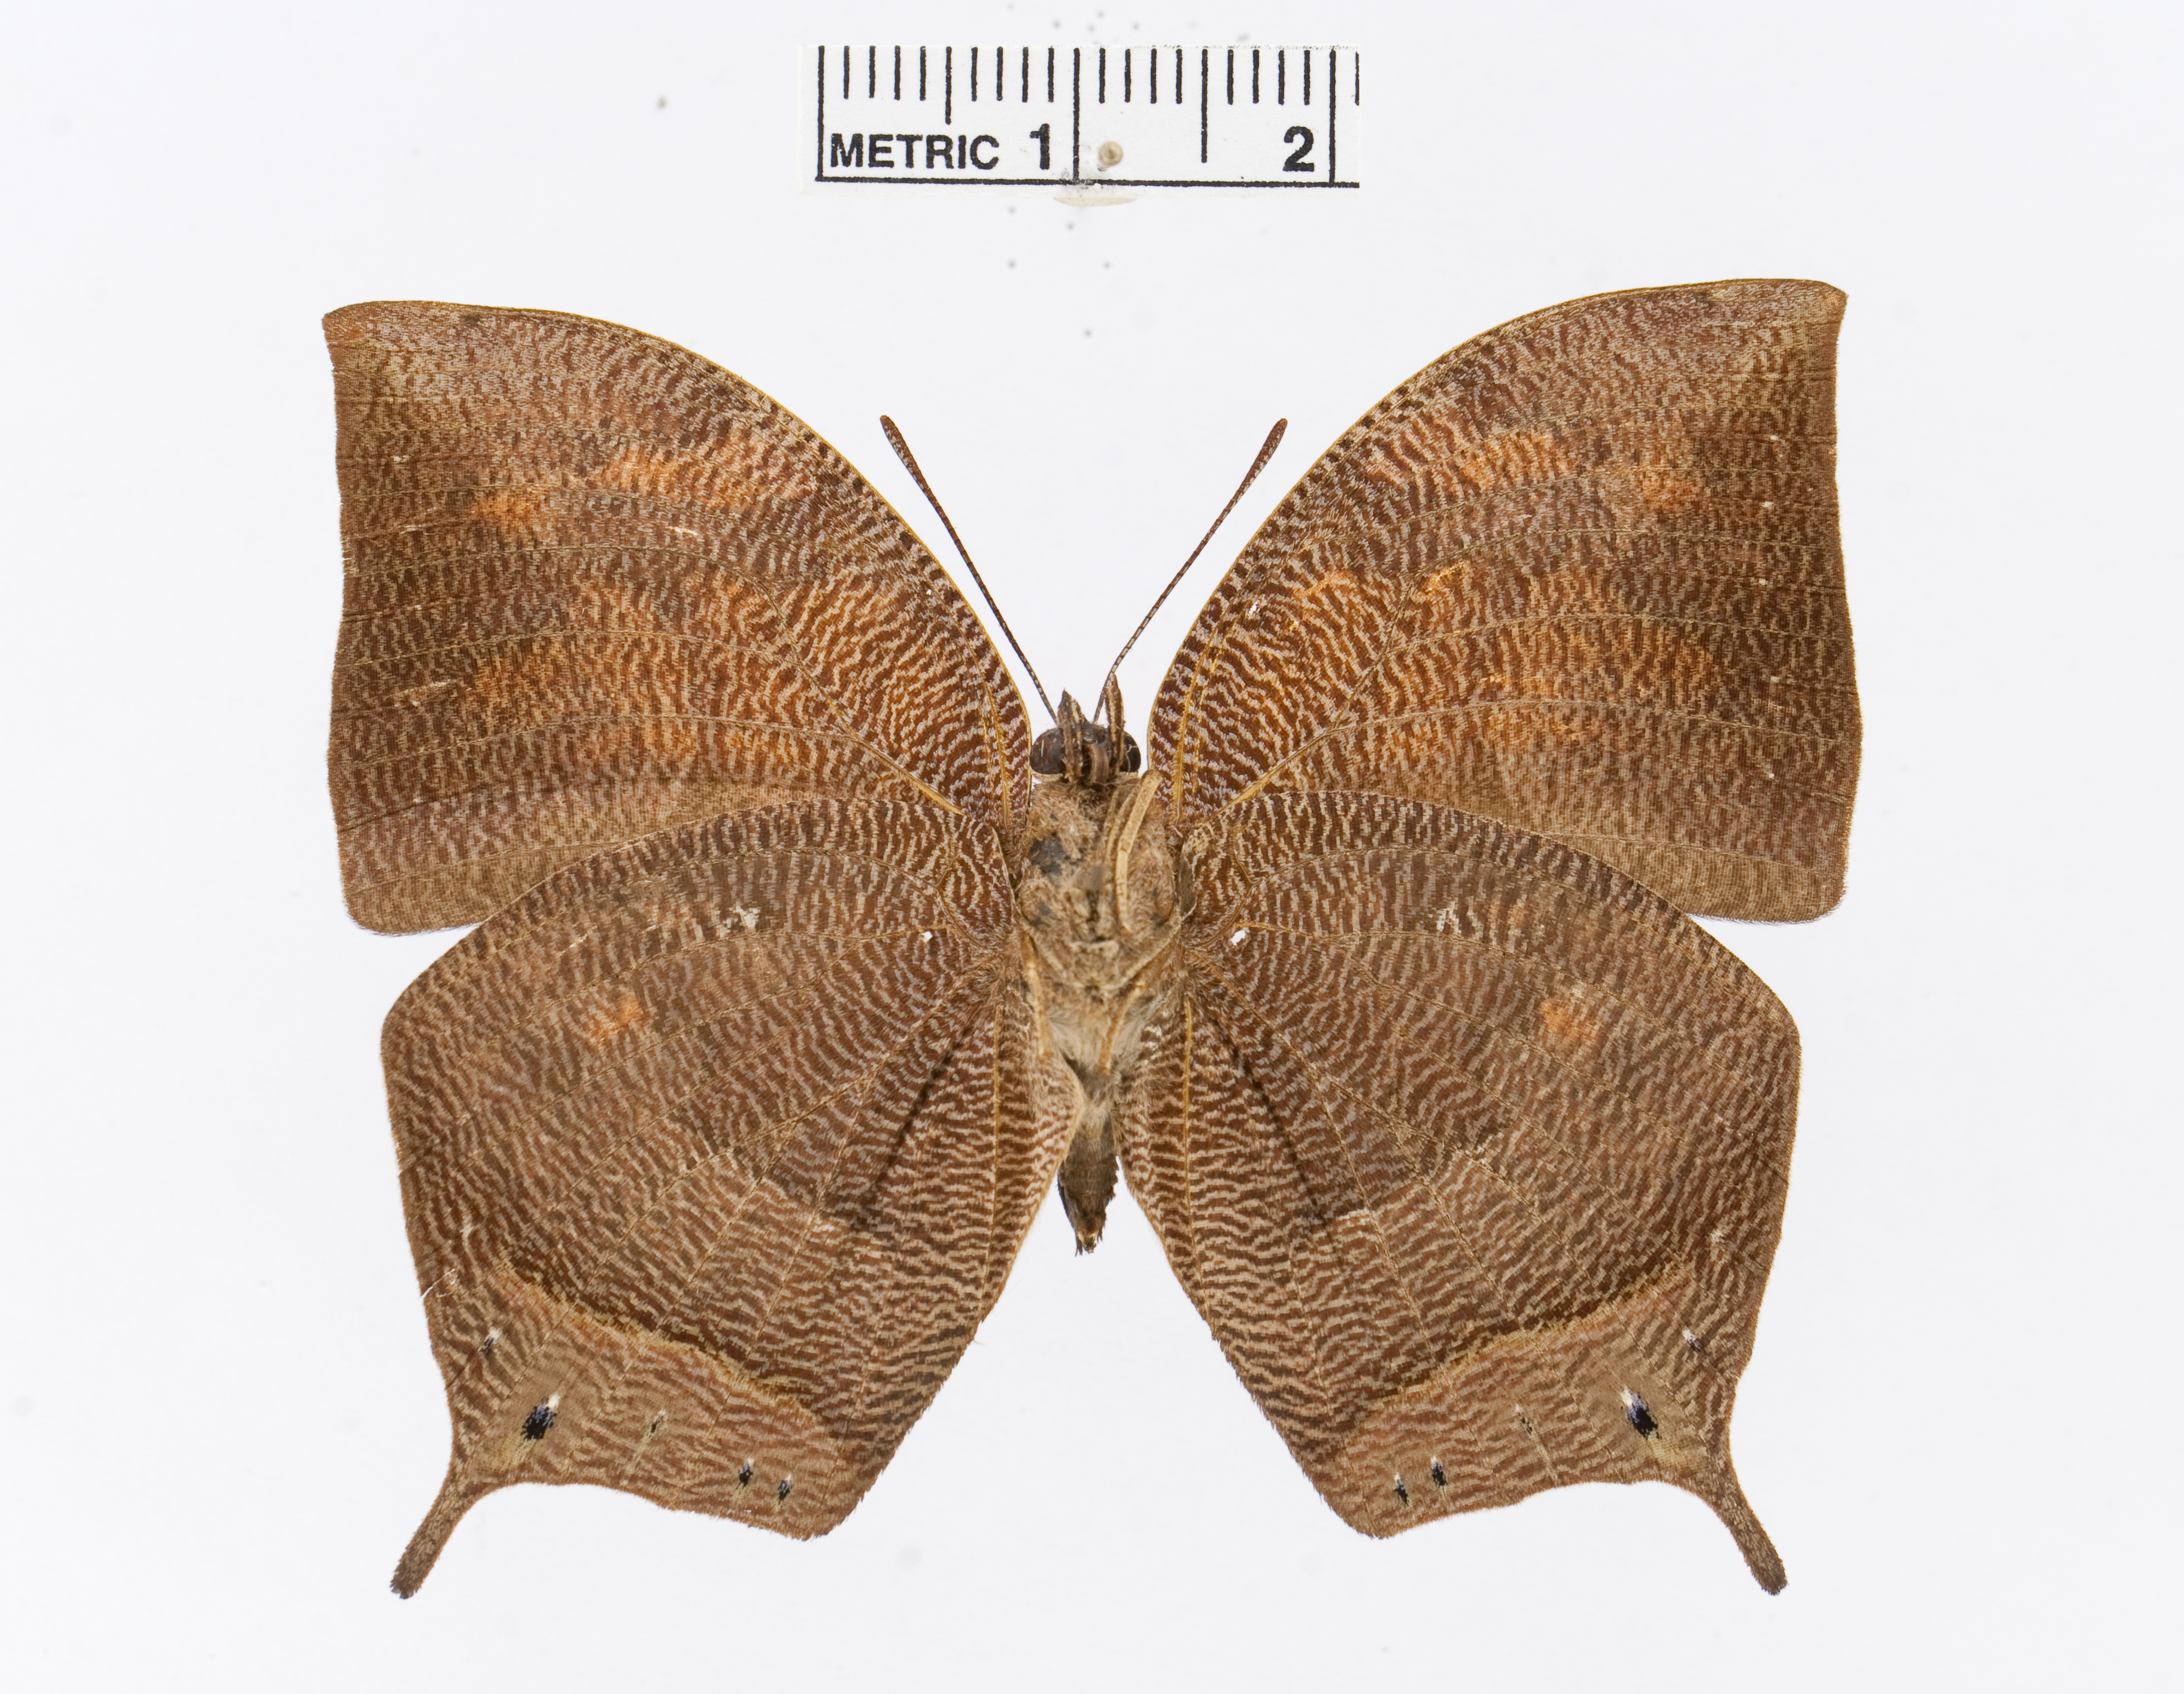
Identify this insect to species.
Fountainea nessus
